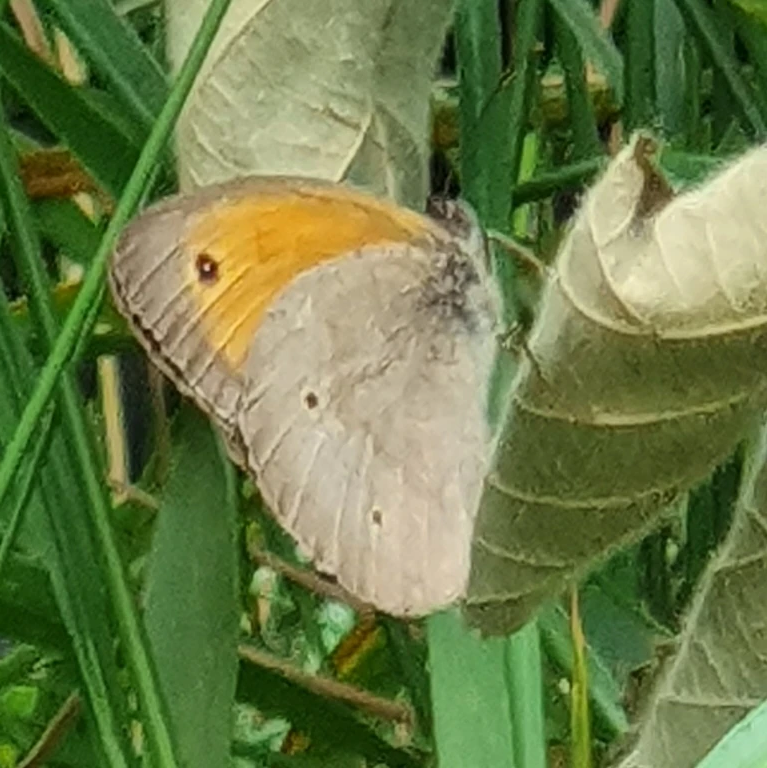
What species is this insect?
Maniola jurtina
